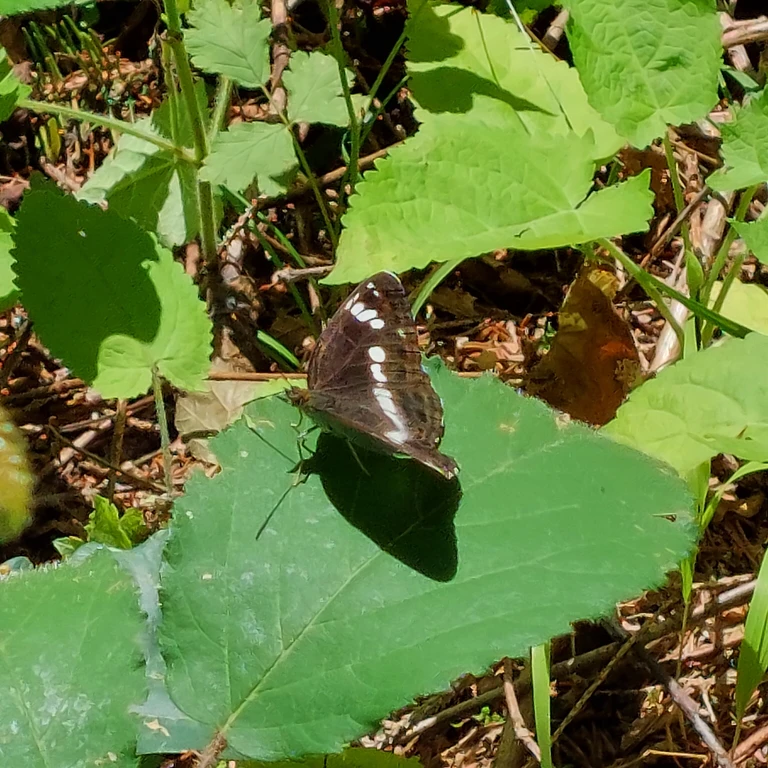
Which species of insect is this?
Limenitis camilla (also Ladoga camilla)
